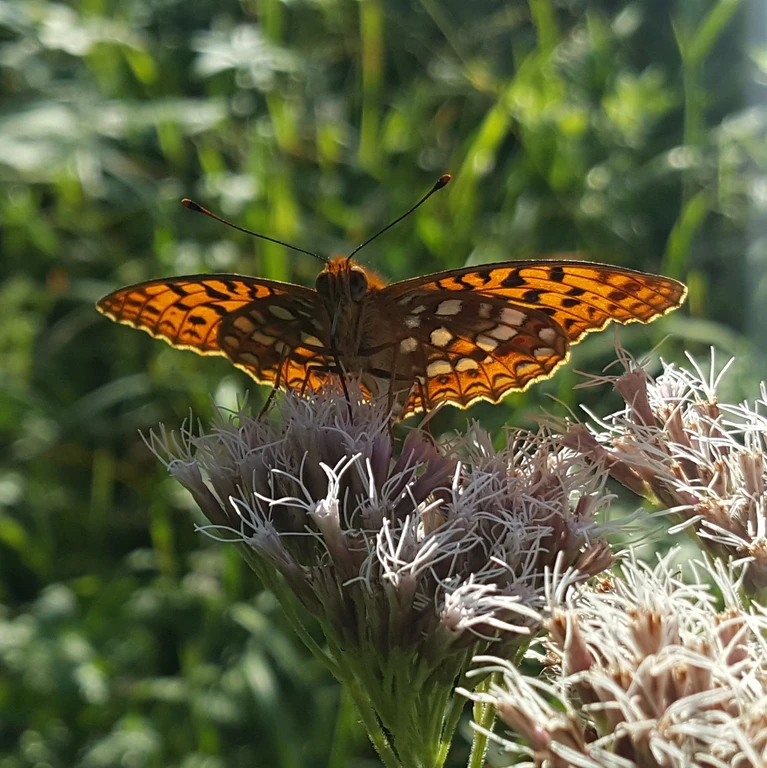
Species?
Fabriciana adippe
